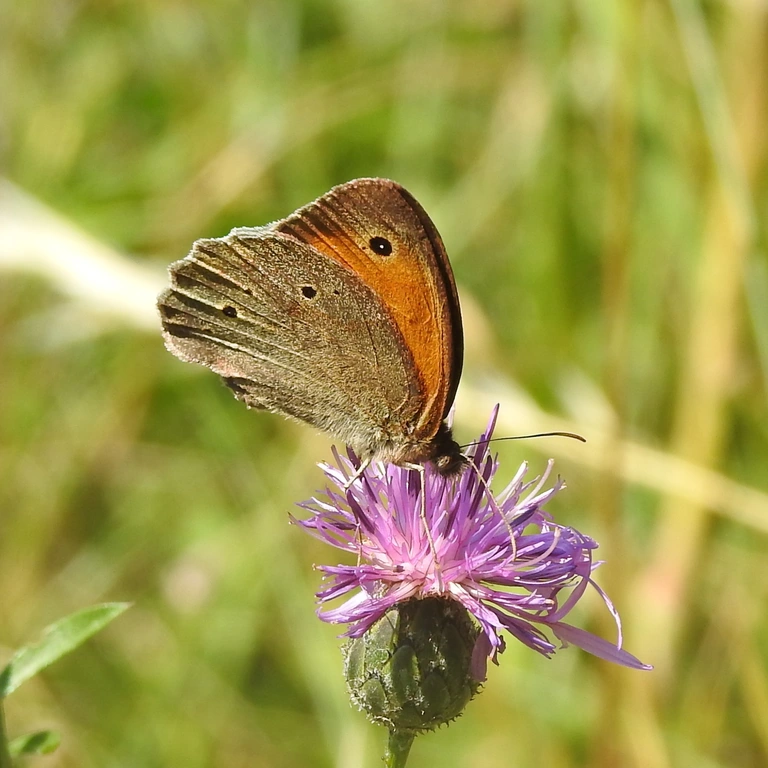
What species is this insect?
Maniola jurtina
